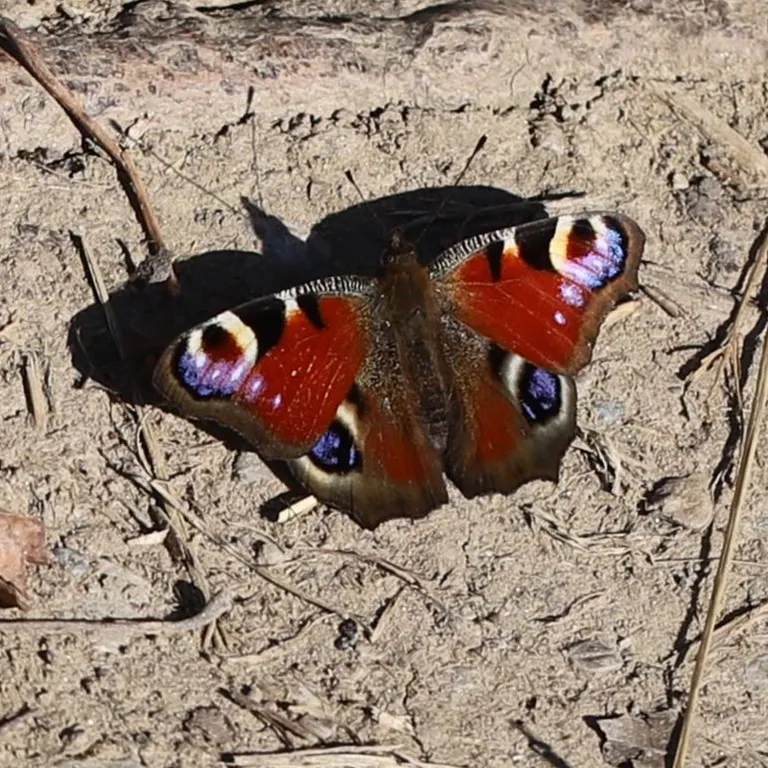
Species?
Aglais io
